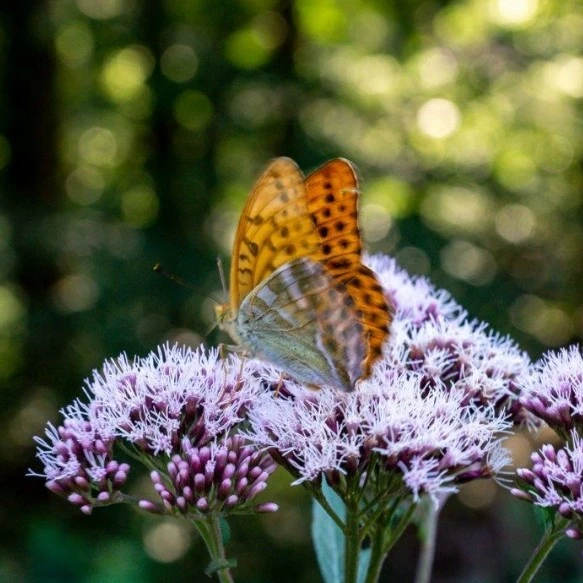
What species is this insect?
Argynnis paphia
